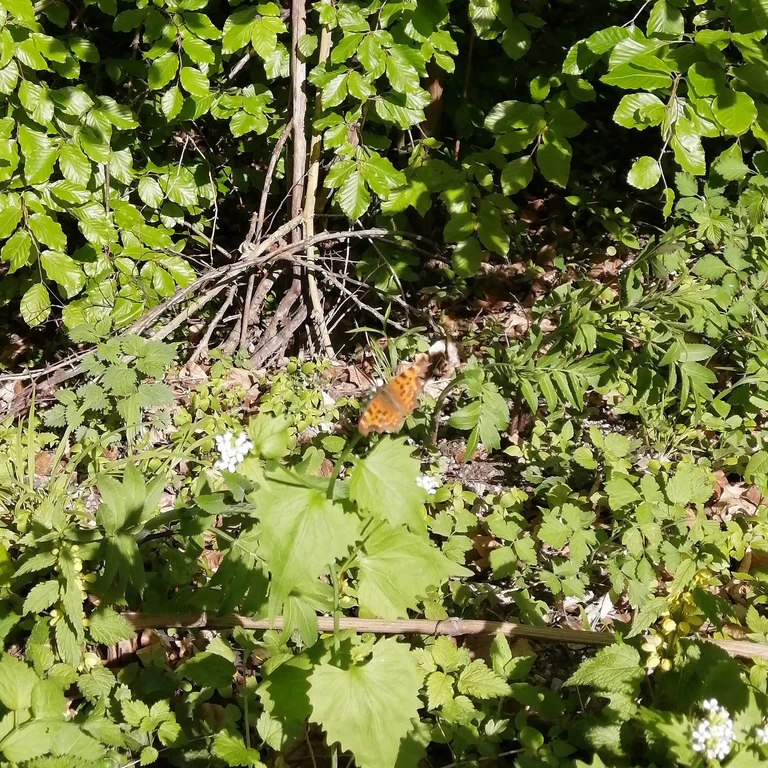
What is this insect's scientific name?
Polygonia c-album
